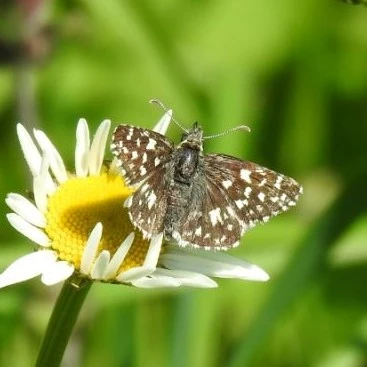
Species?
Pyrgus malvae
